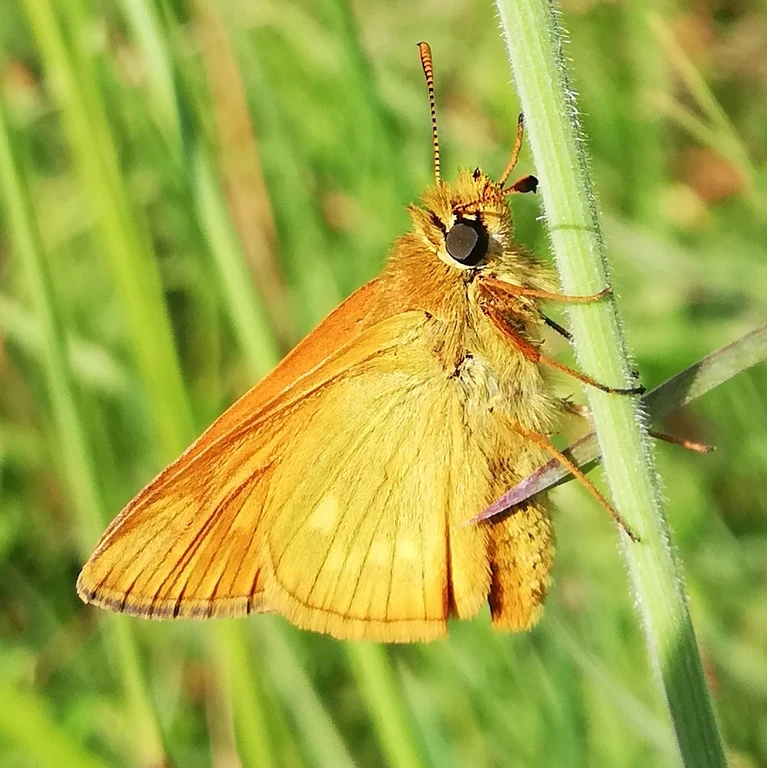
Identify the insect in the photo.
Ochlodes sylvanus (also Ochlodes venata)
